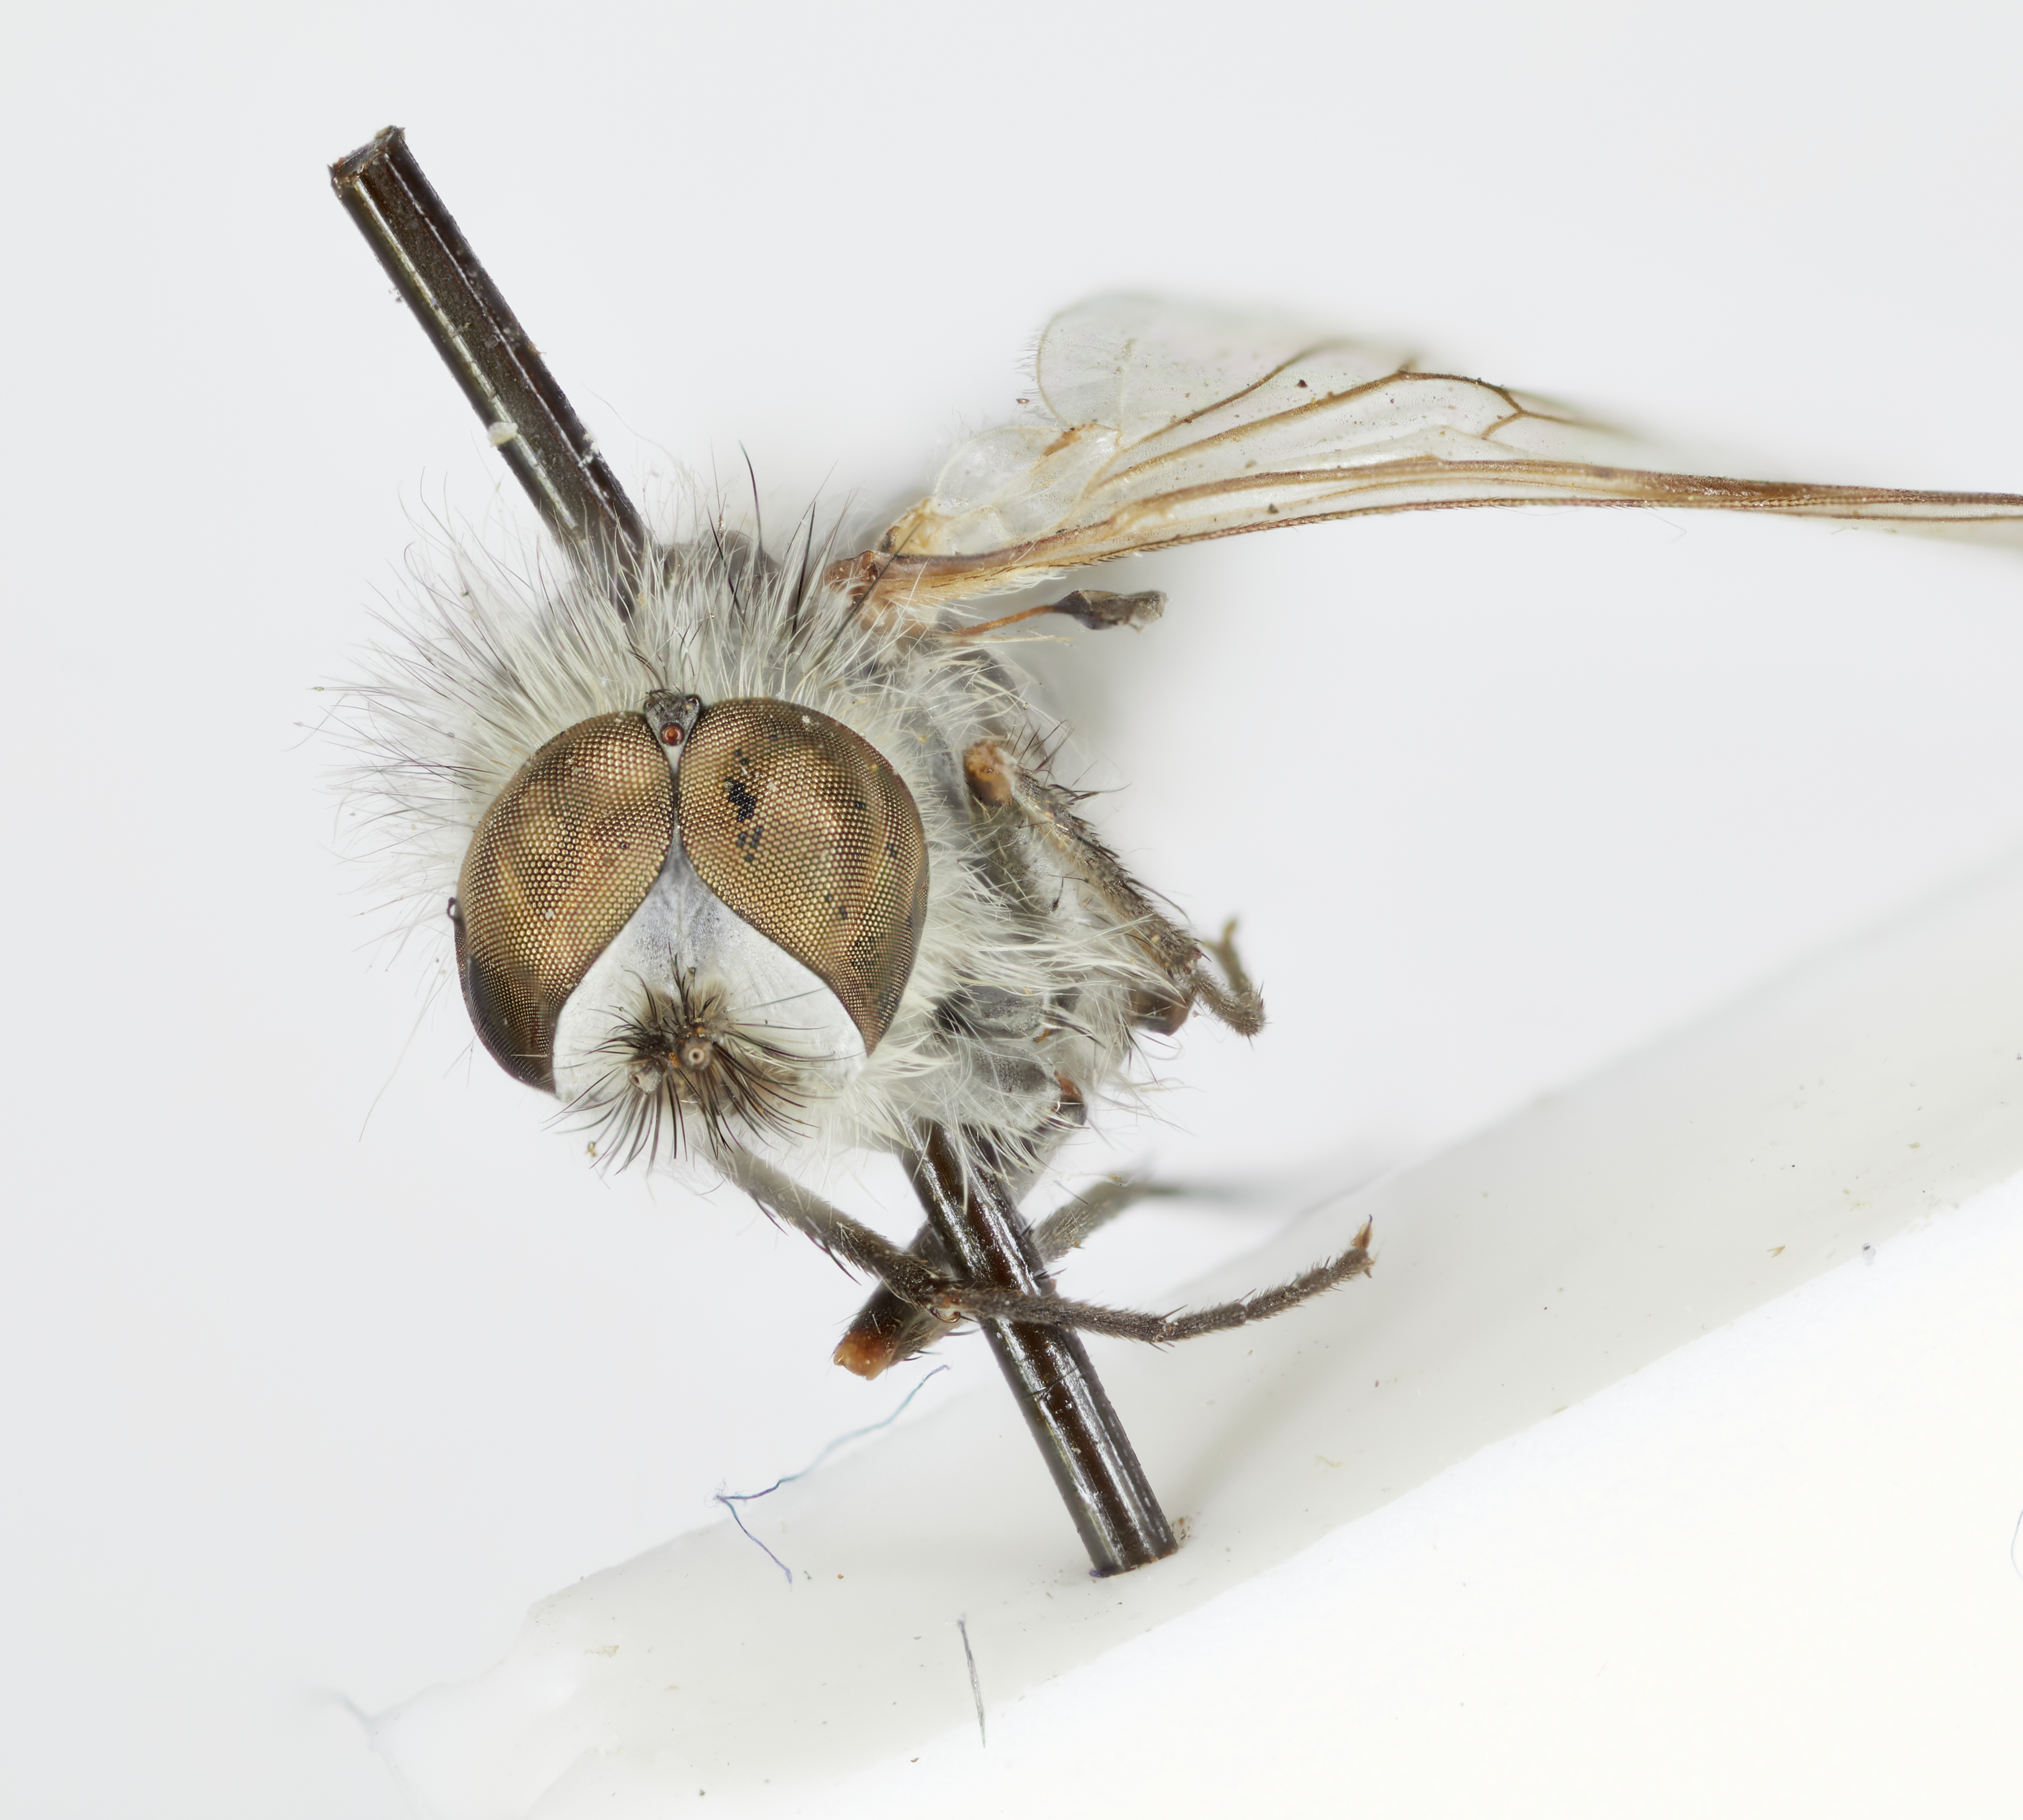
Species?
Thereva alaimontana
